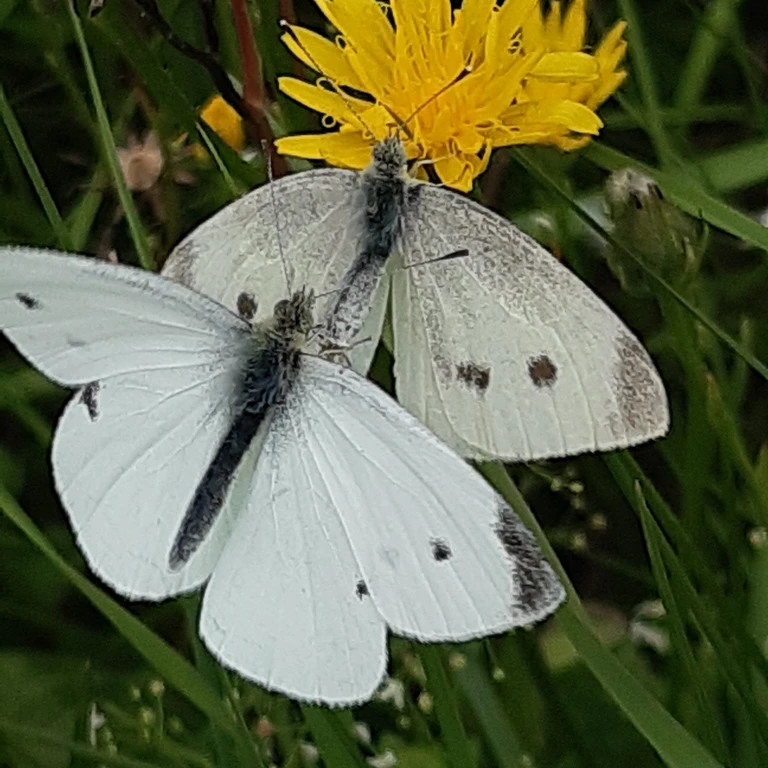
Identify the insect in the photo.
Pieris rapae
